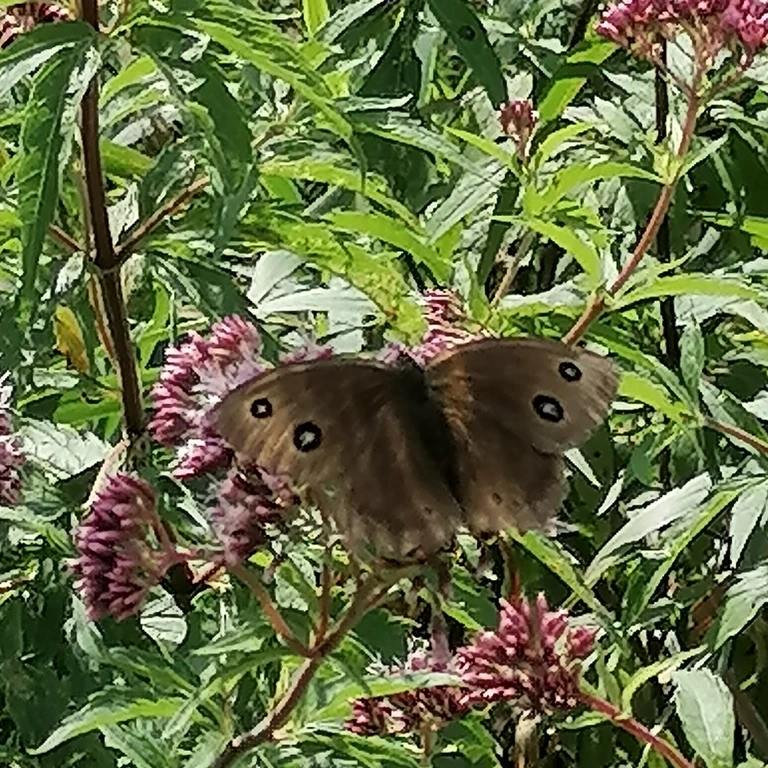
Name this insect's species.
Minois dryas
